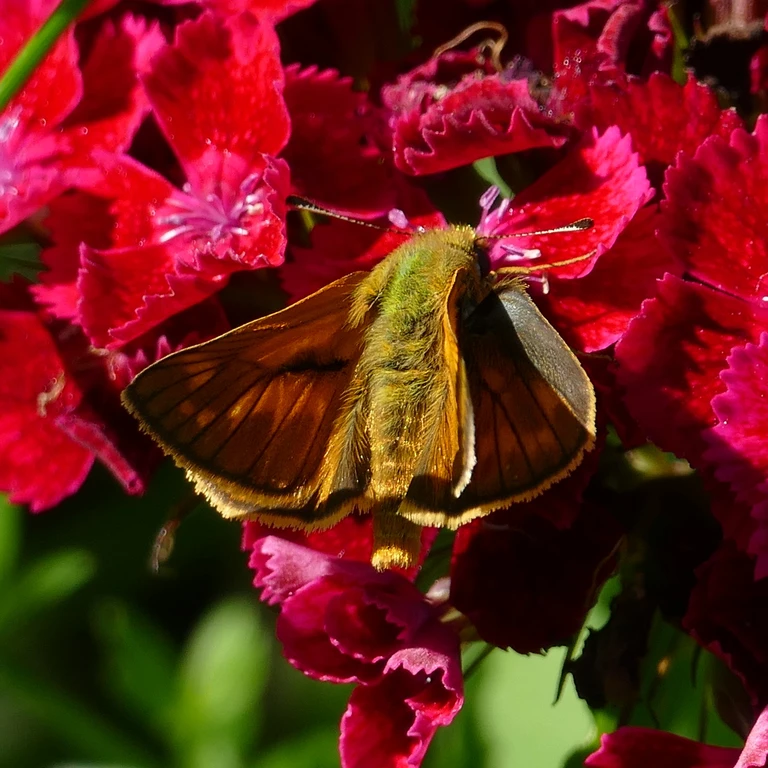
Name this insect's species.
Ochlodes sylvanus (also Ochlodes venata)
